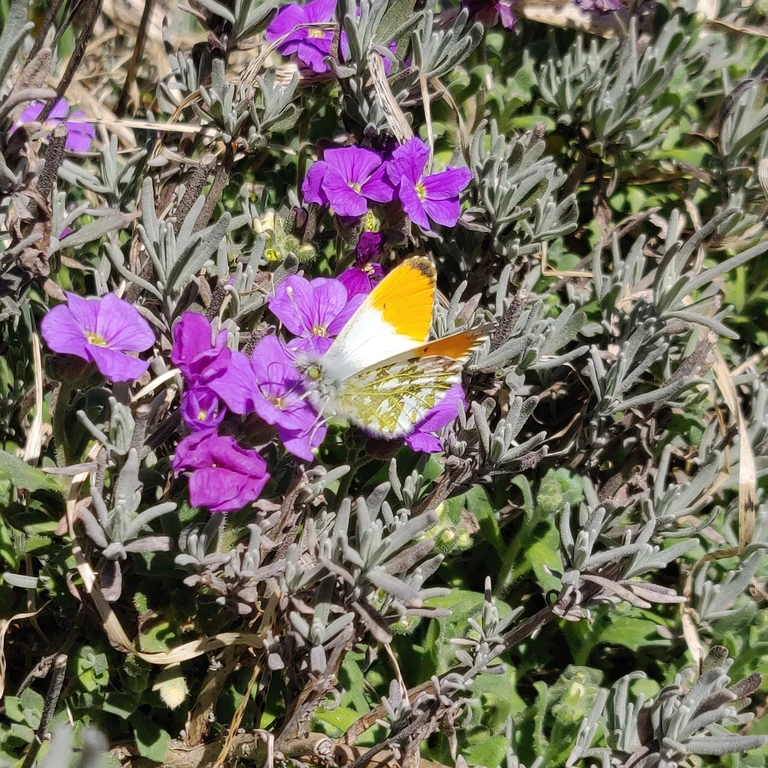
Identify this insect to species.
Anthocharis cardamines
